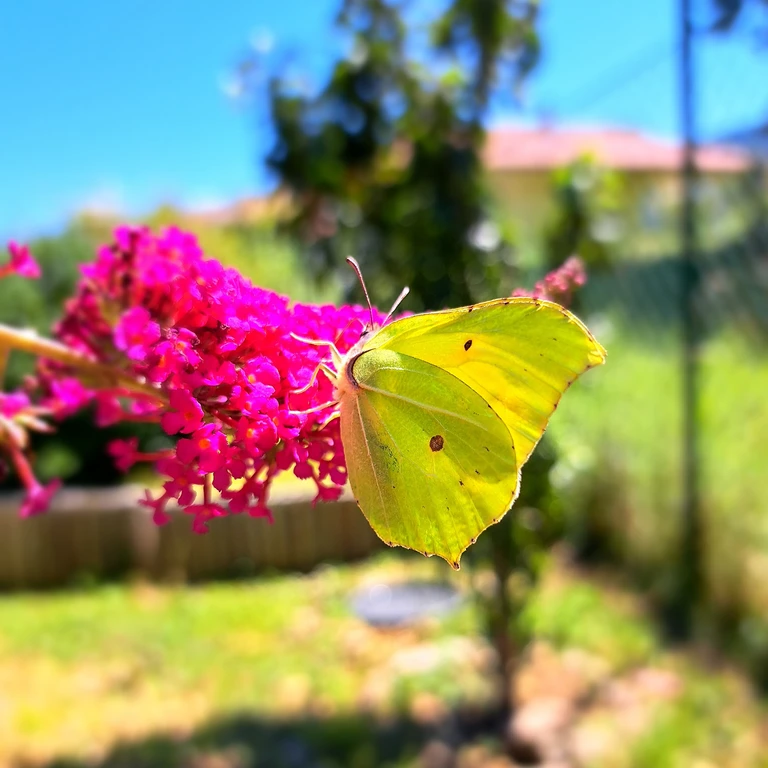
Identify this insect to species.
Gonepteryx rhamni
